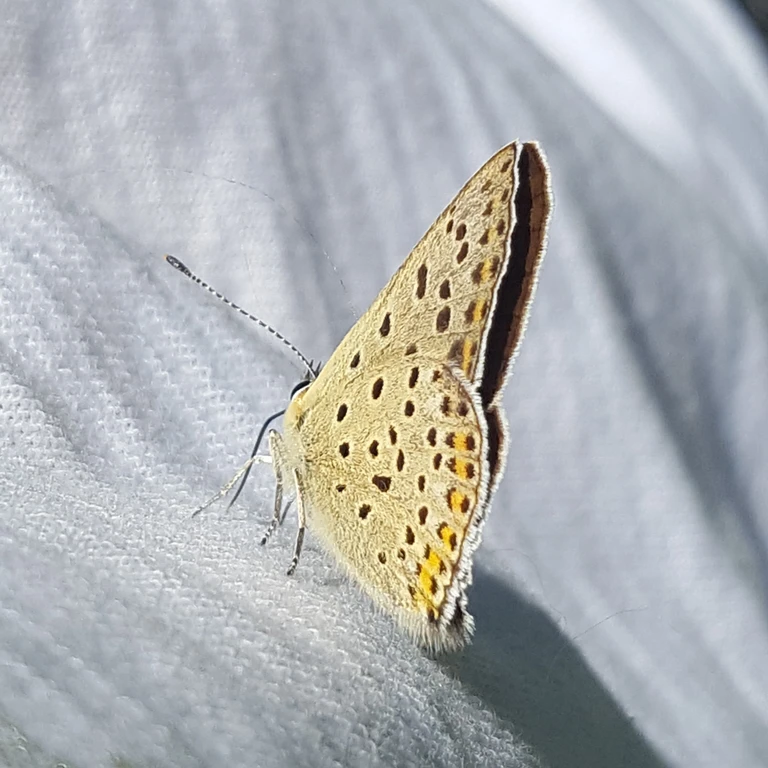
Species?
Lycaena tityrus (also Loweia tityrus)
